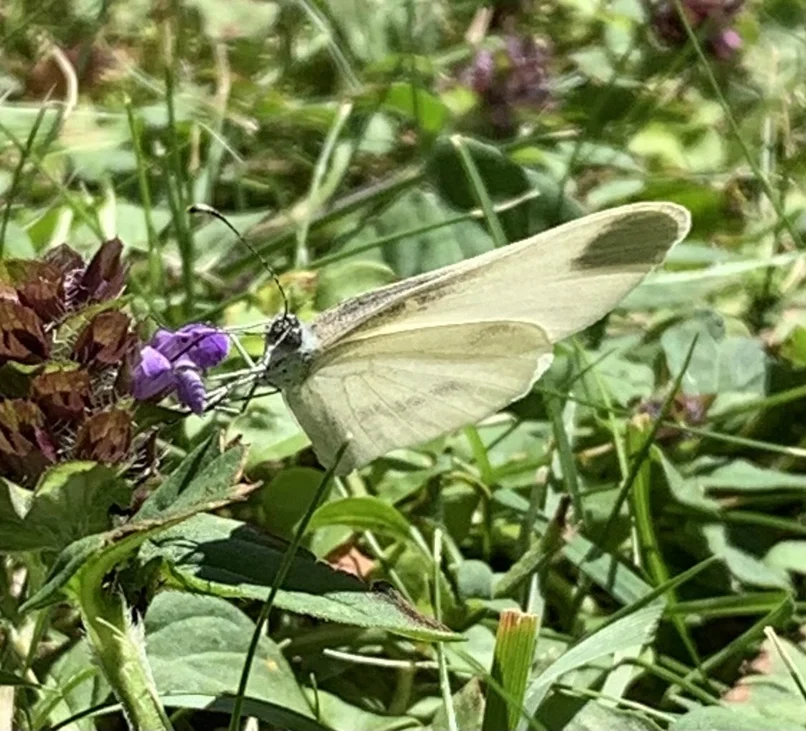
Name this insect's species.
Leptidea sinapis/juvernica
